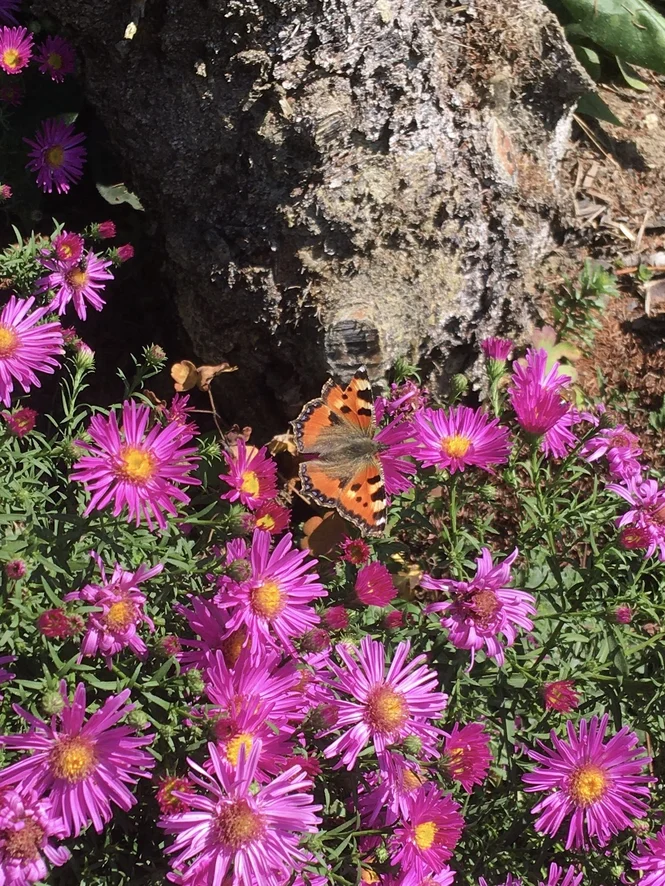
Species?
Aglais urticae
